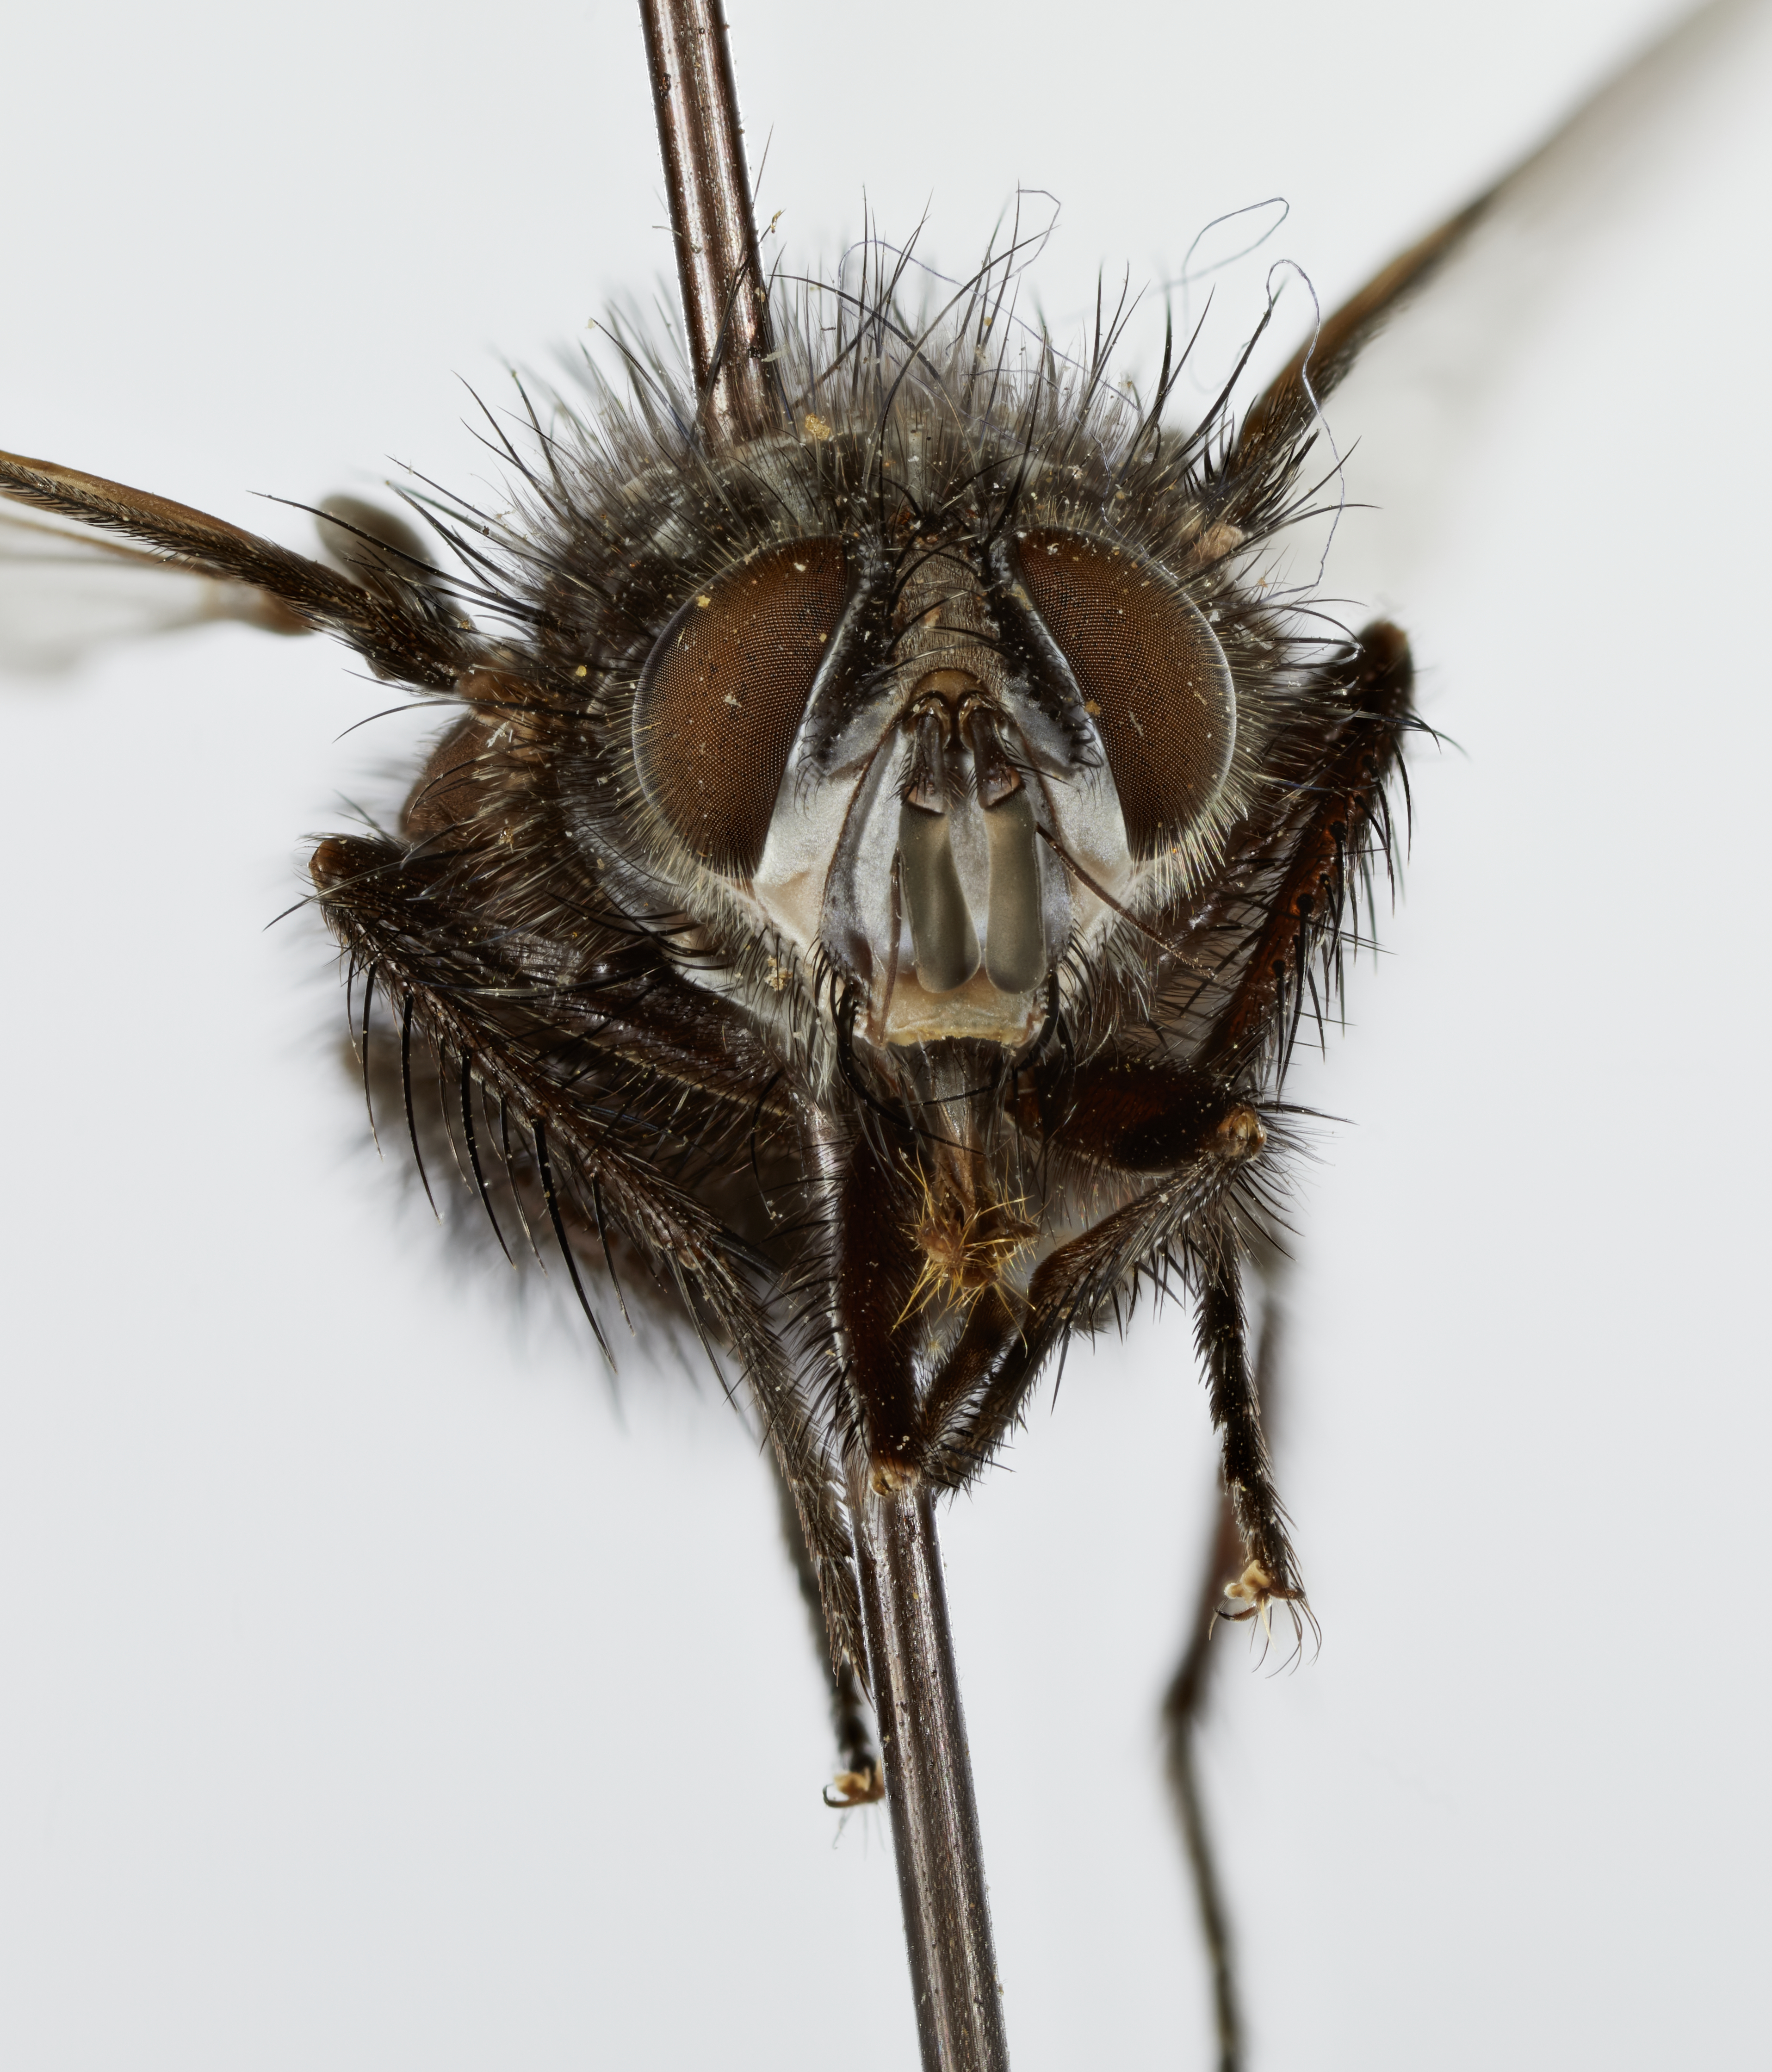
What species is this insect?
Euhystricia nigra
